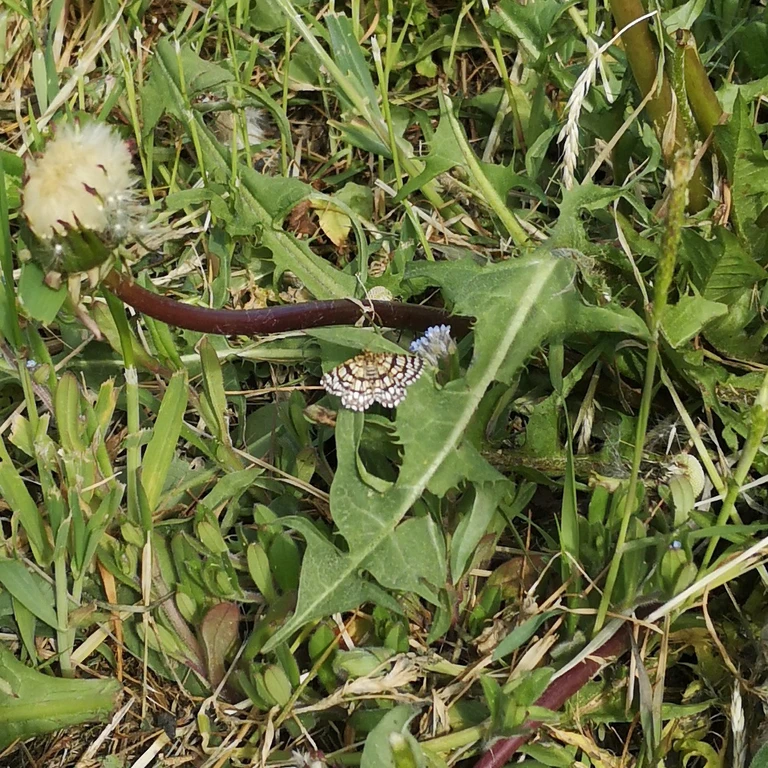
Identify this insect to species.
Chiasmia clathrata
